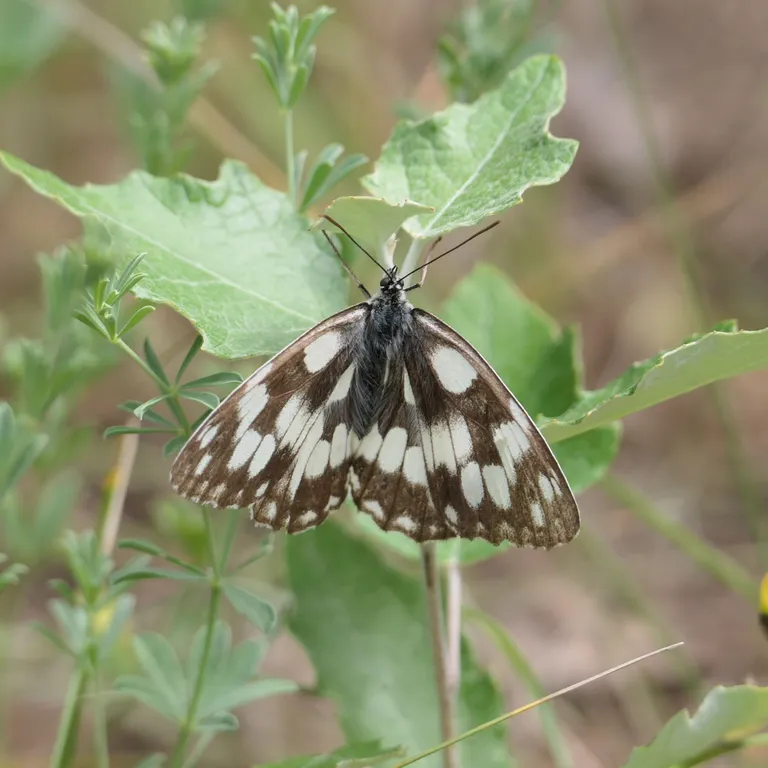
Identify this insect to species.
Melanargia galathea
